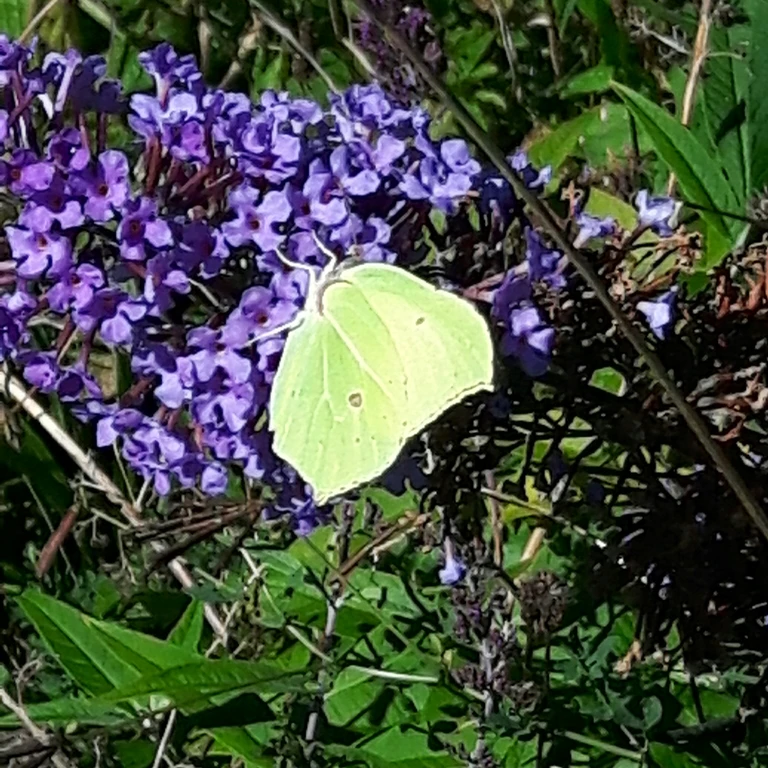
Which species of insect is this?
Gonepteryx rhamni
